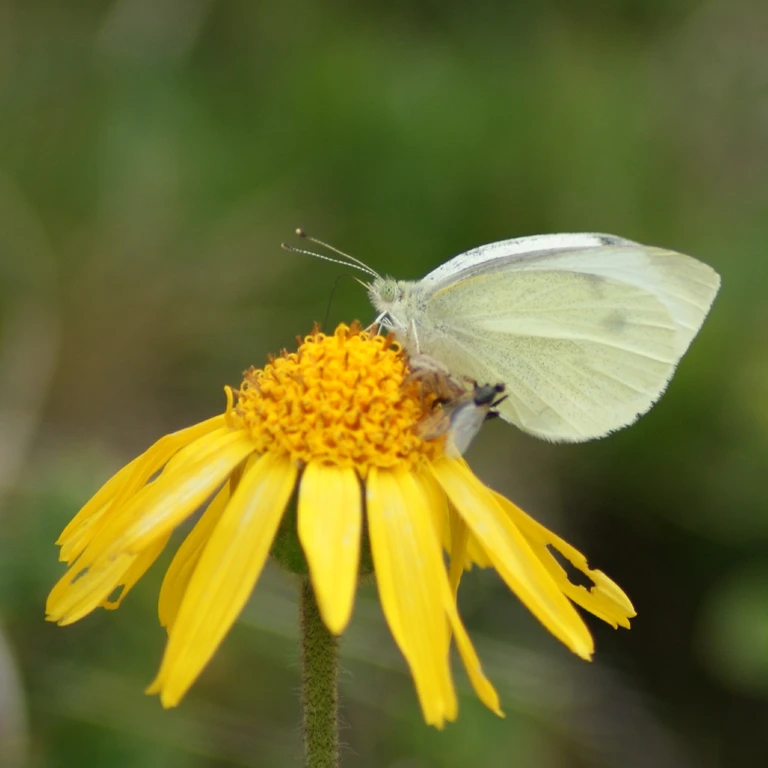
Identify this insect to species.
Pieris rapae
